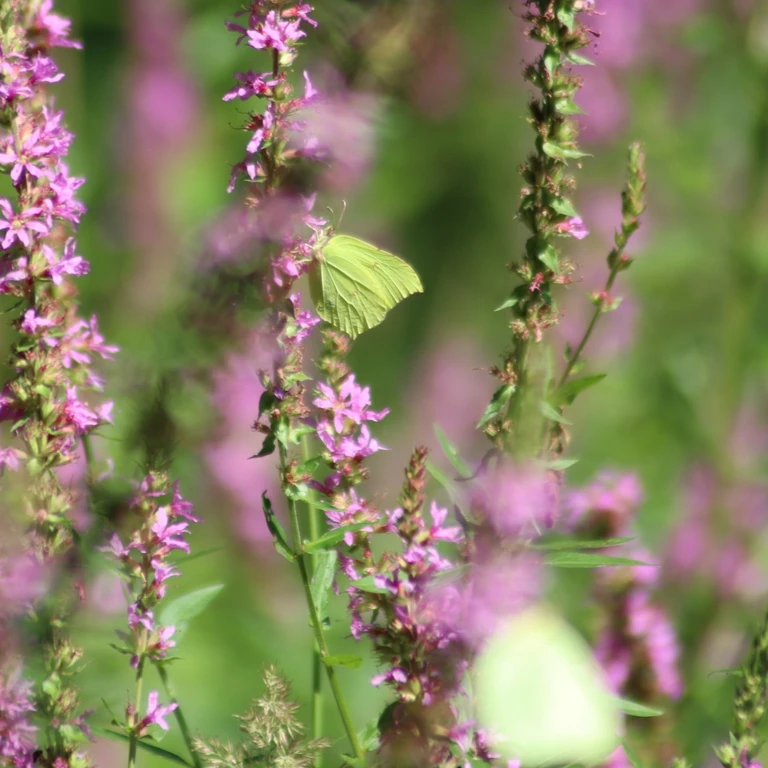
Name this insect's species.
Gonepteryx rhamni
